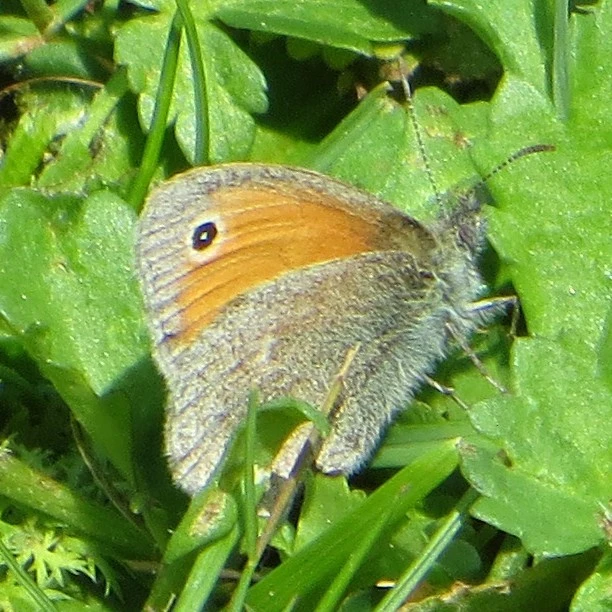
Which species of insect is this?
Coenonympha pamphilus
